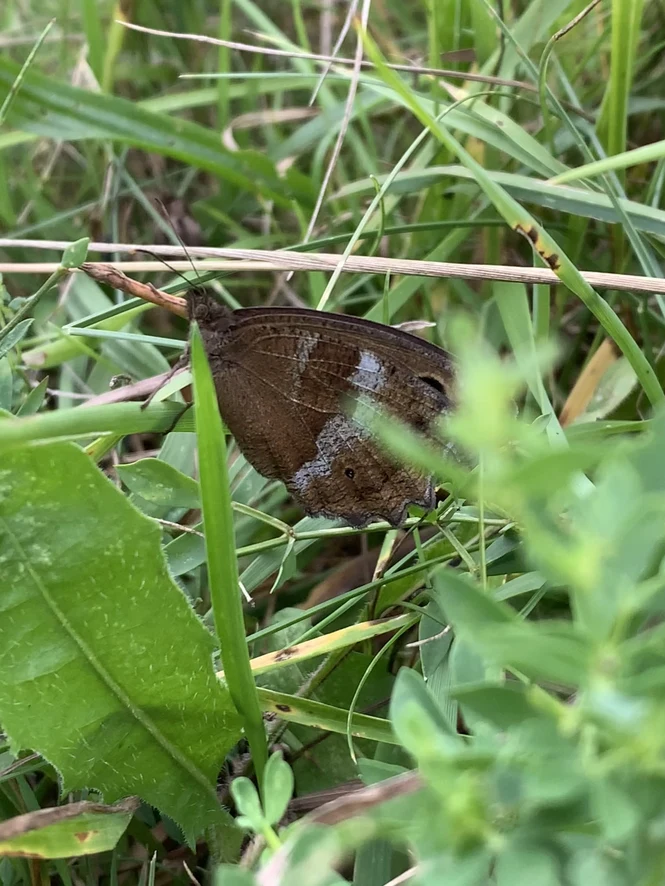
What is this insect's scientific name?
Minois dryas
